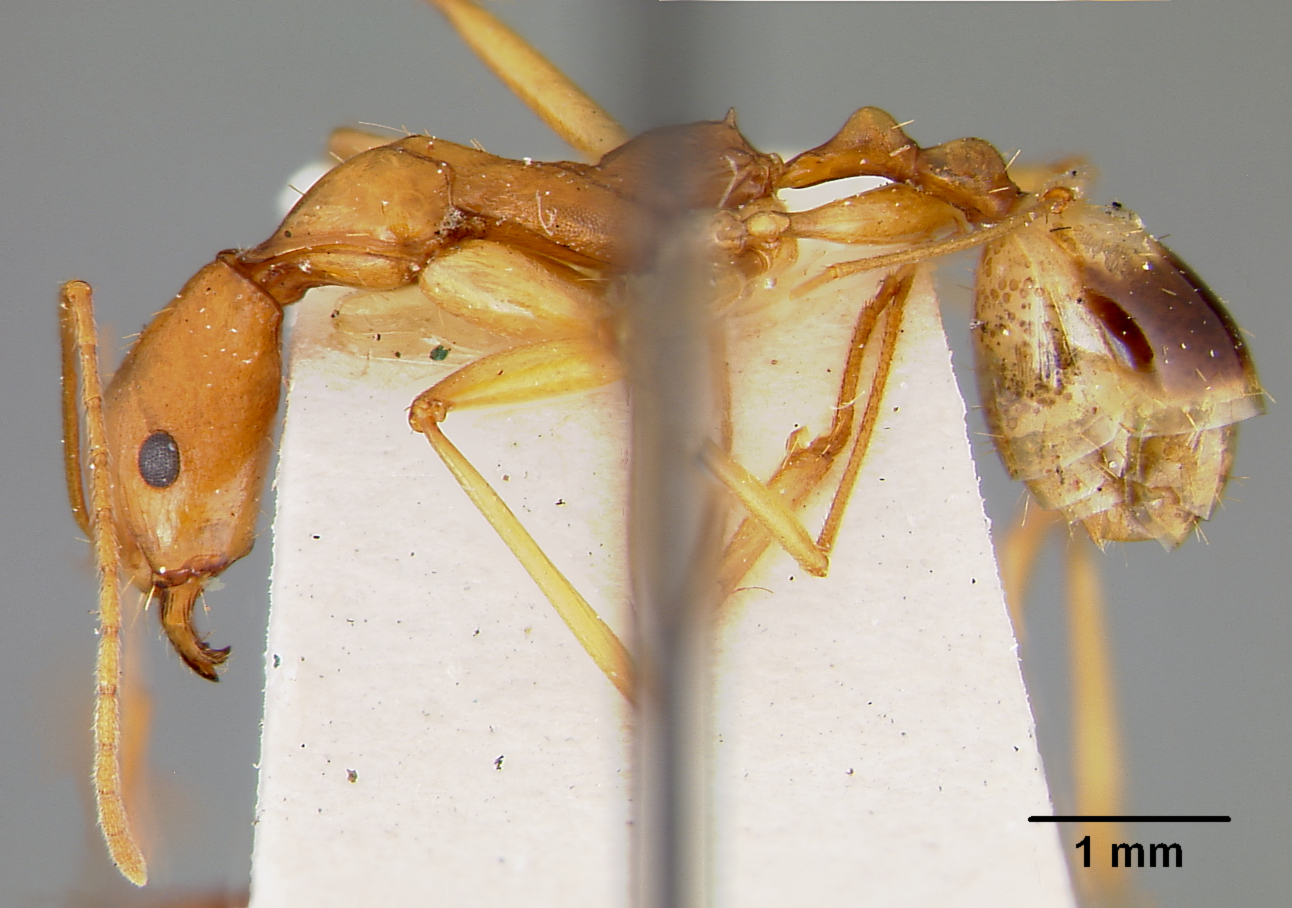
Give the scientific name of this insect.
Aphaenogaster phillipsi
